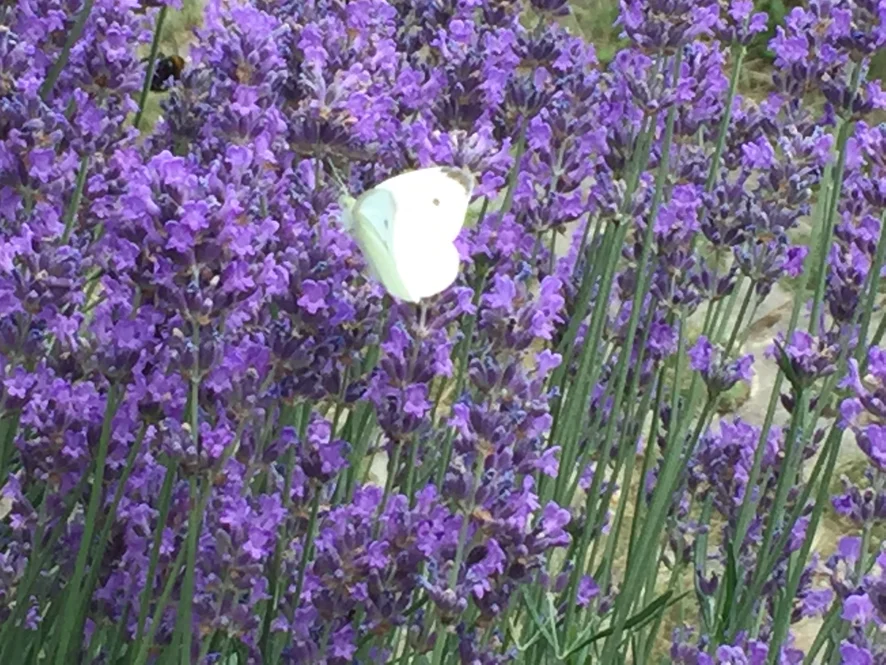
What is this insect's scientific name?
Pieris rapae
